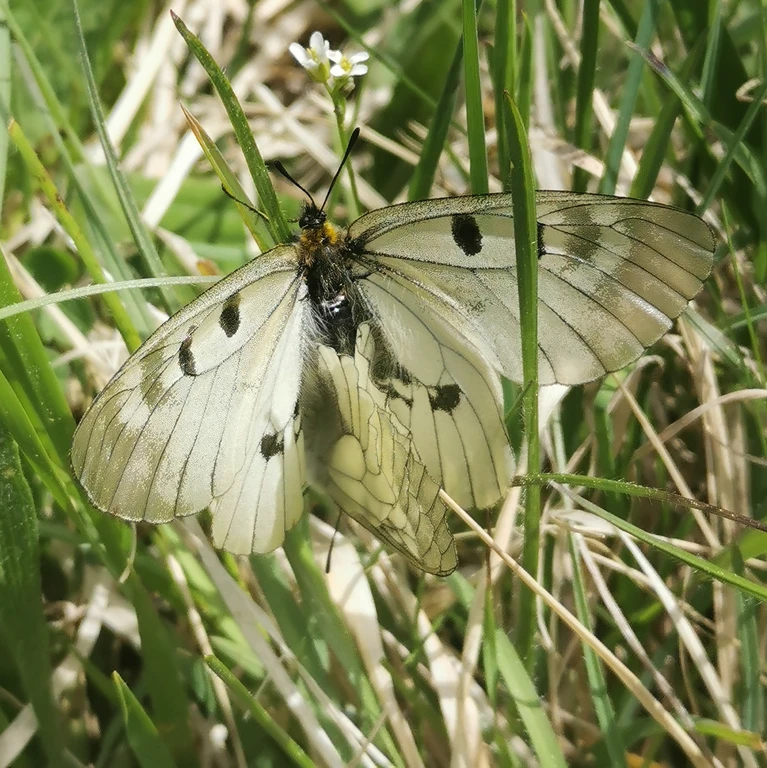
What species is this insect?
Parnassius mnemosyne
